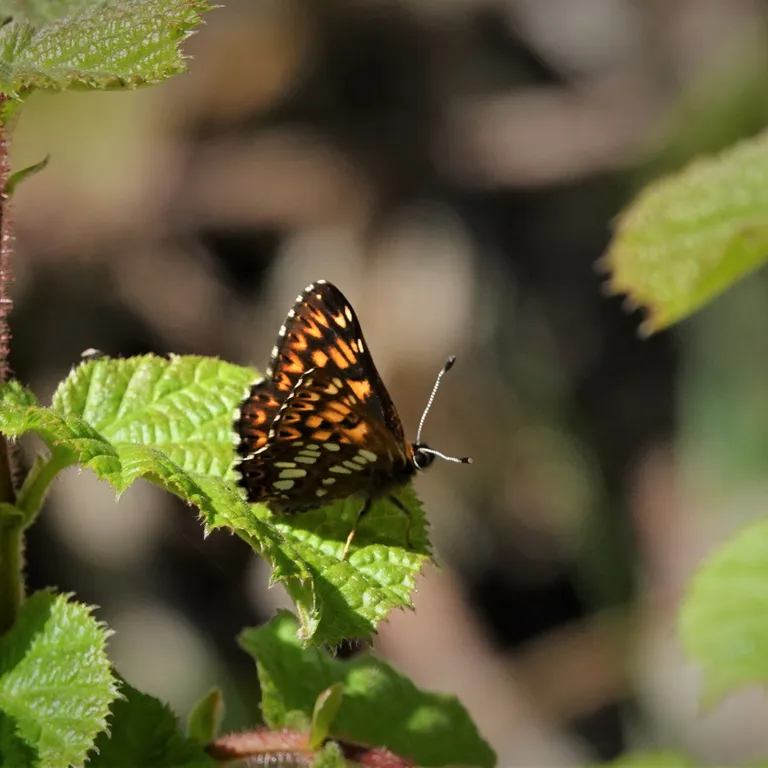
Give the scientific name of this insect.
Hamearis lucina
